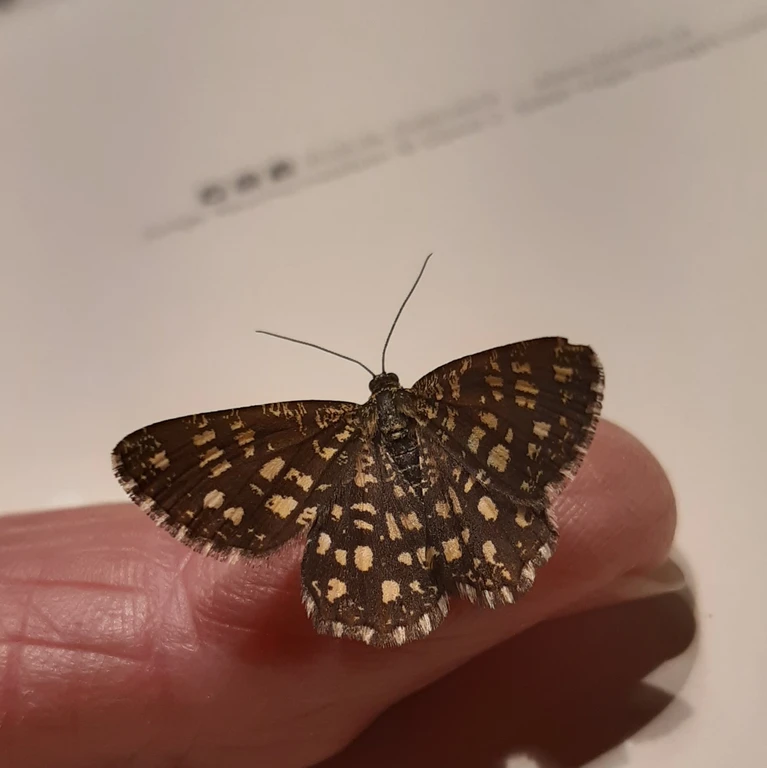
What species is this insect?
Chiasmia clathrata
